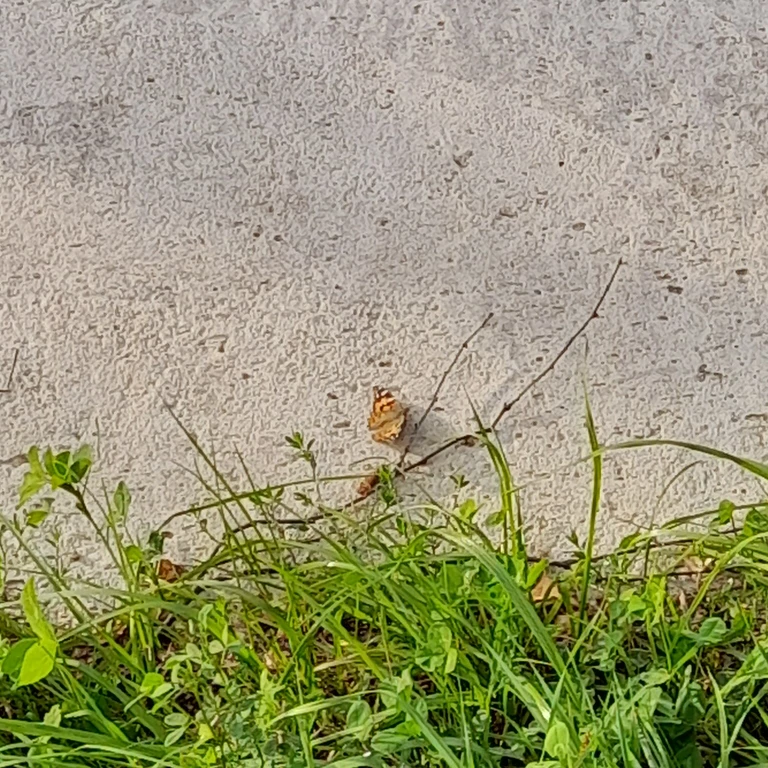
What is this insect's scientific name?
Vanessa cardui
